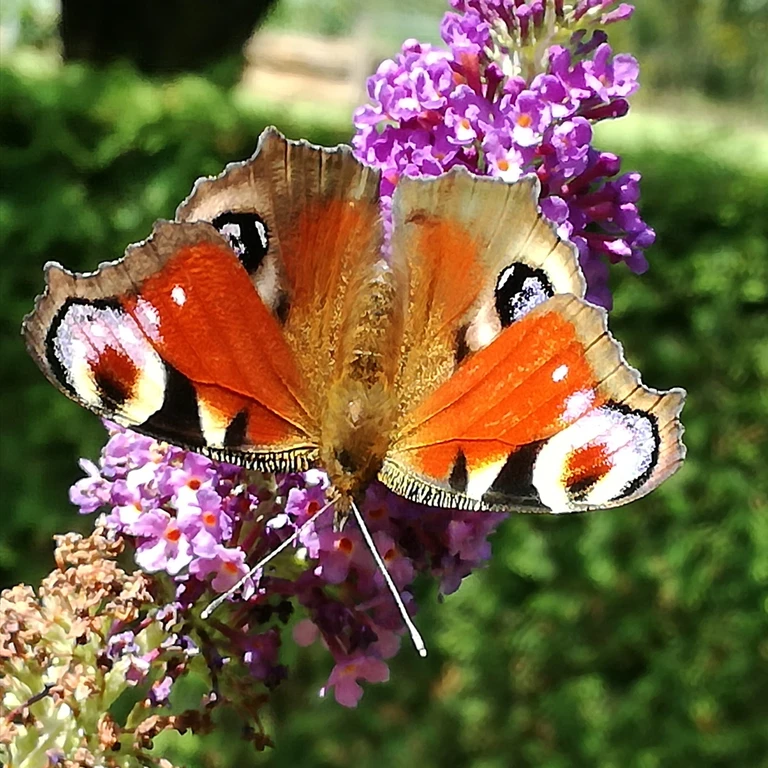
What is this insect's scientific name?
Aglais io
